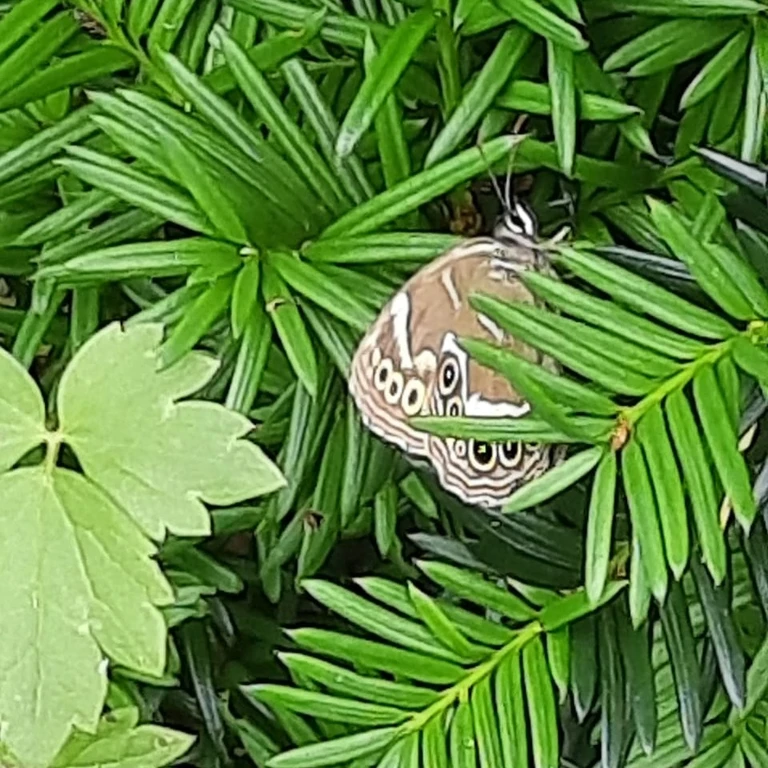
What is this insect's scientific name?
Lopinga achine (also Pararge achine)
